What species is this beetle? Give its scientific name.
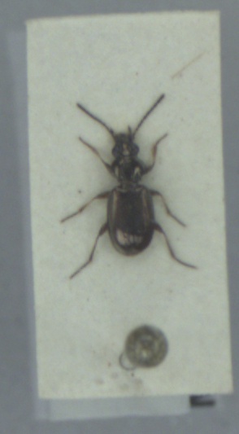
Bembidion properans
